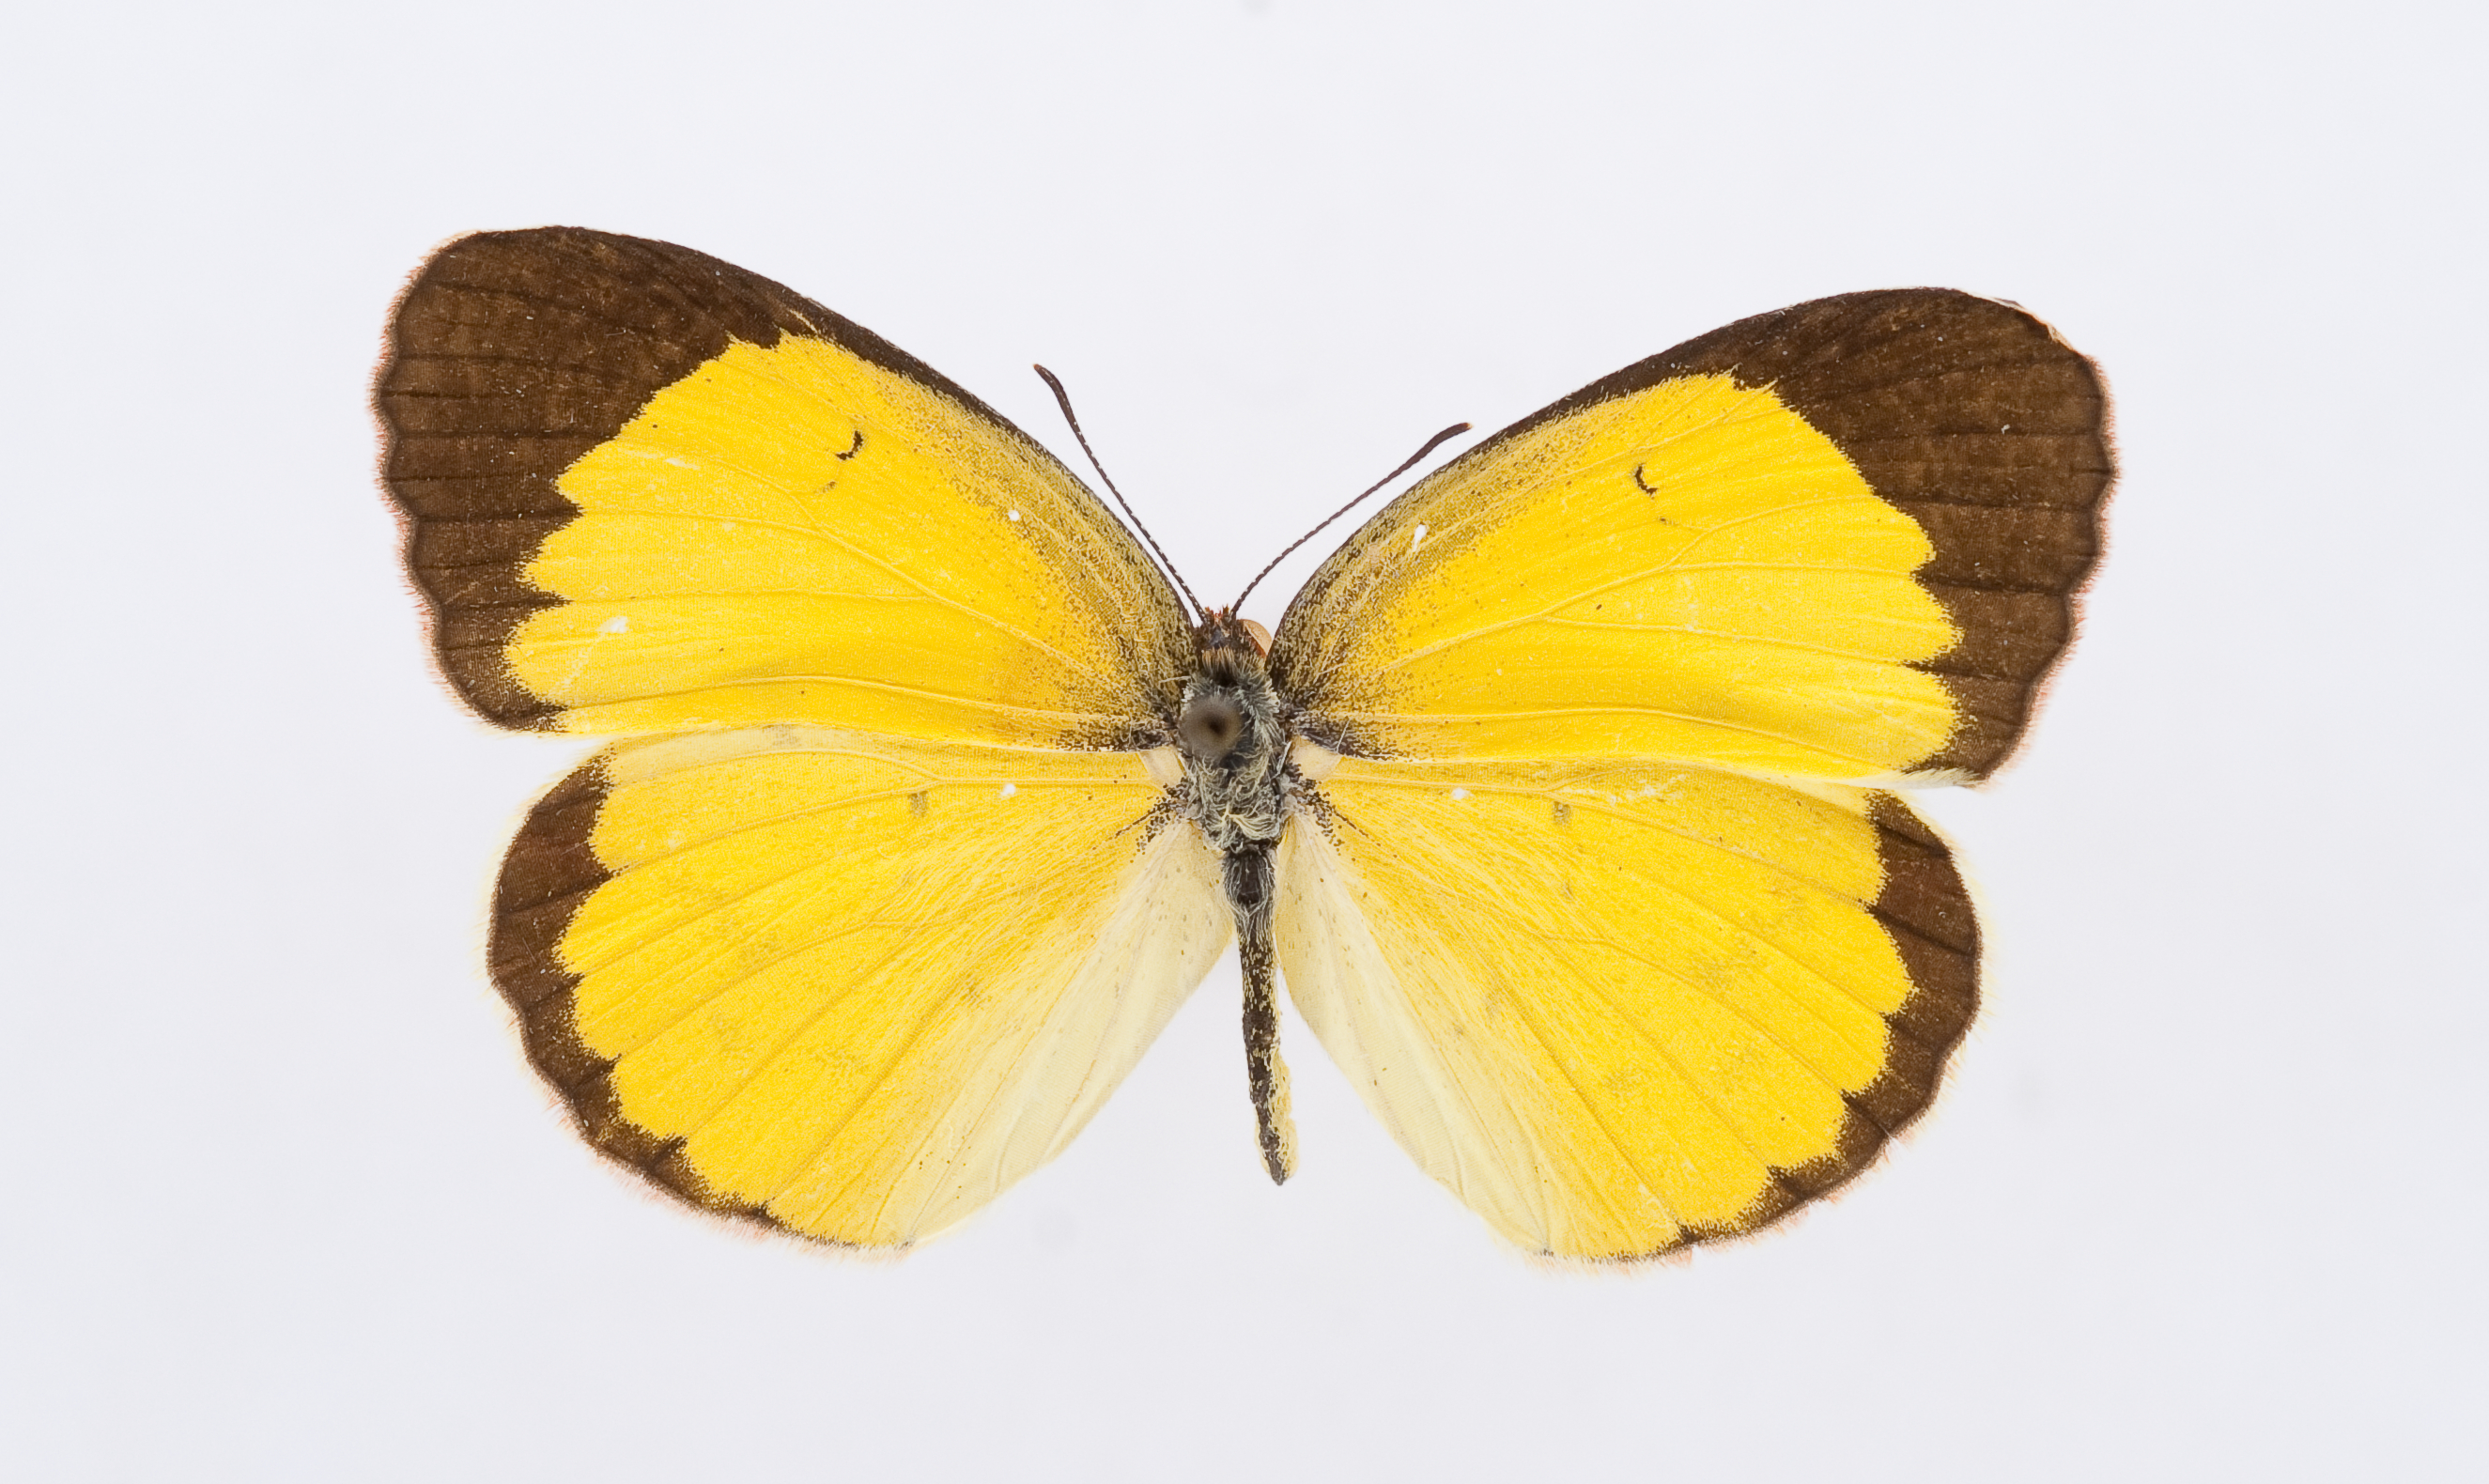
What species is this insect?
Pyrisitia lisa
